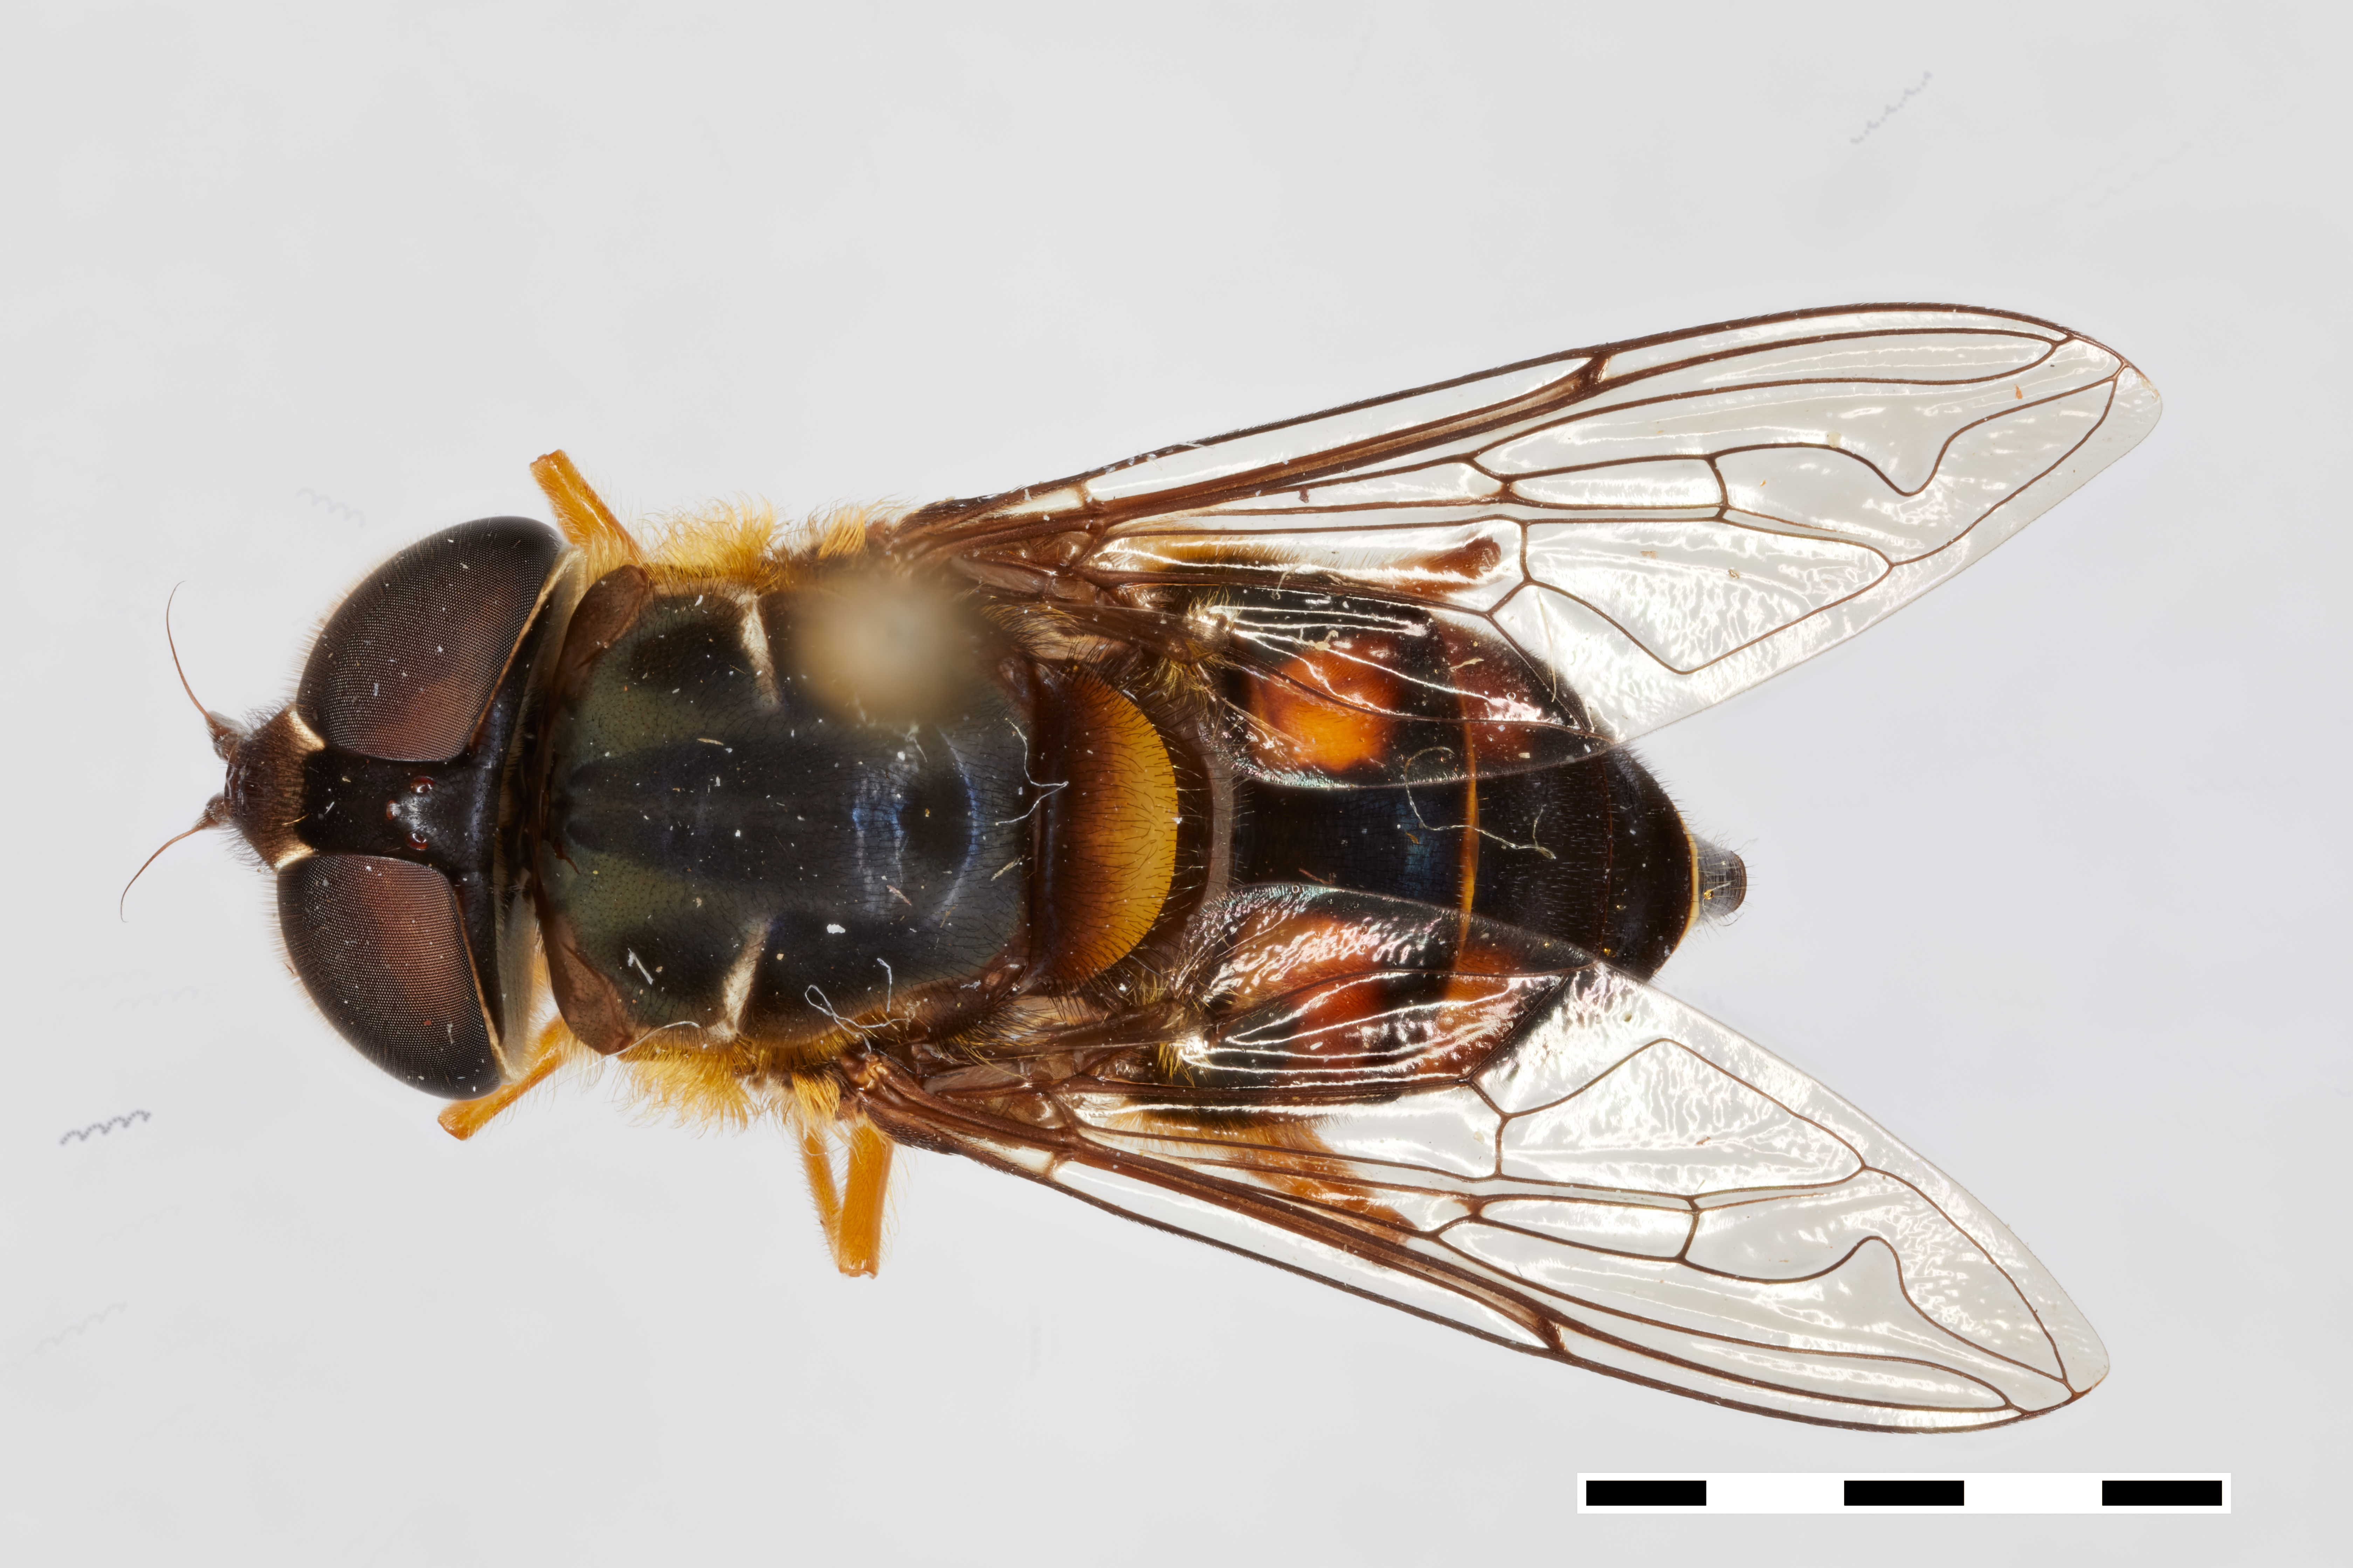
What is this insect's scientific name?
Palpada xanthosceles
